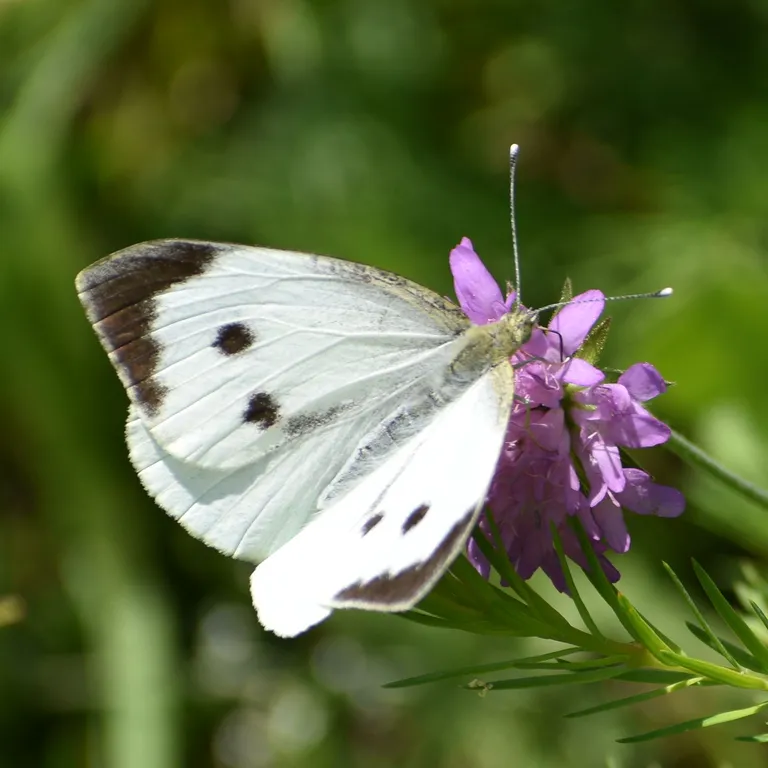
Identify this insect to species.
Pieris brassicae
